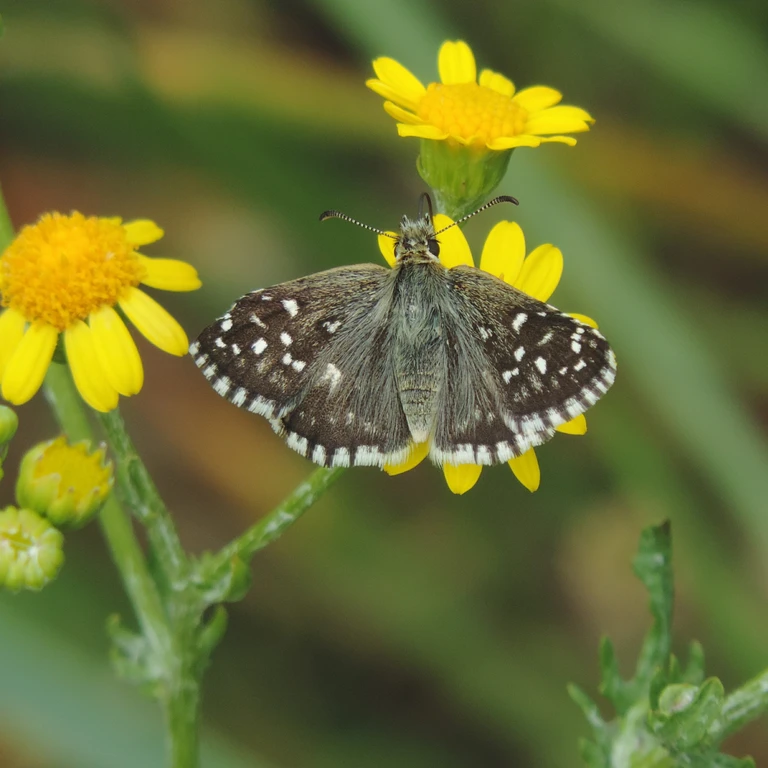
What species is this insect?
Pyrgus malvae
